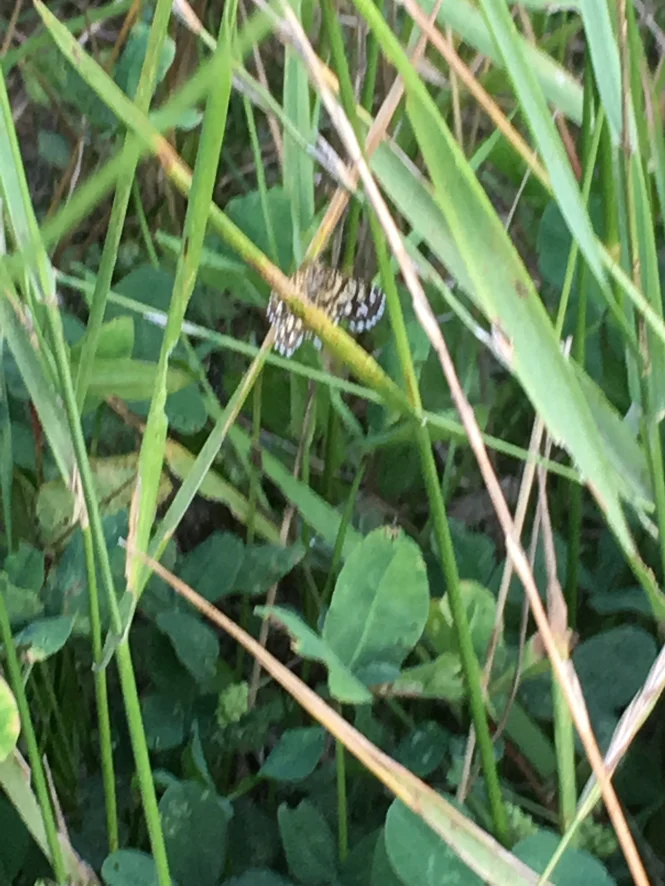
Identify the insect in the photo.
Chiasmia clathrata
